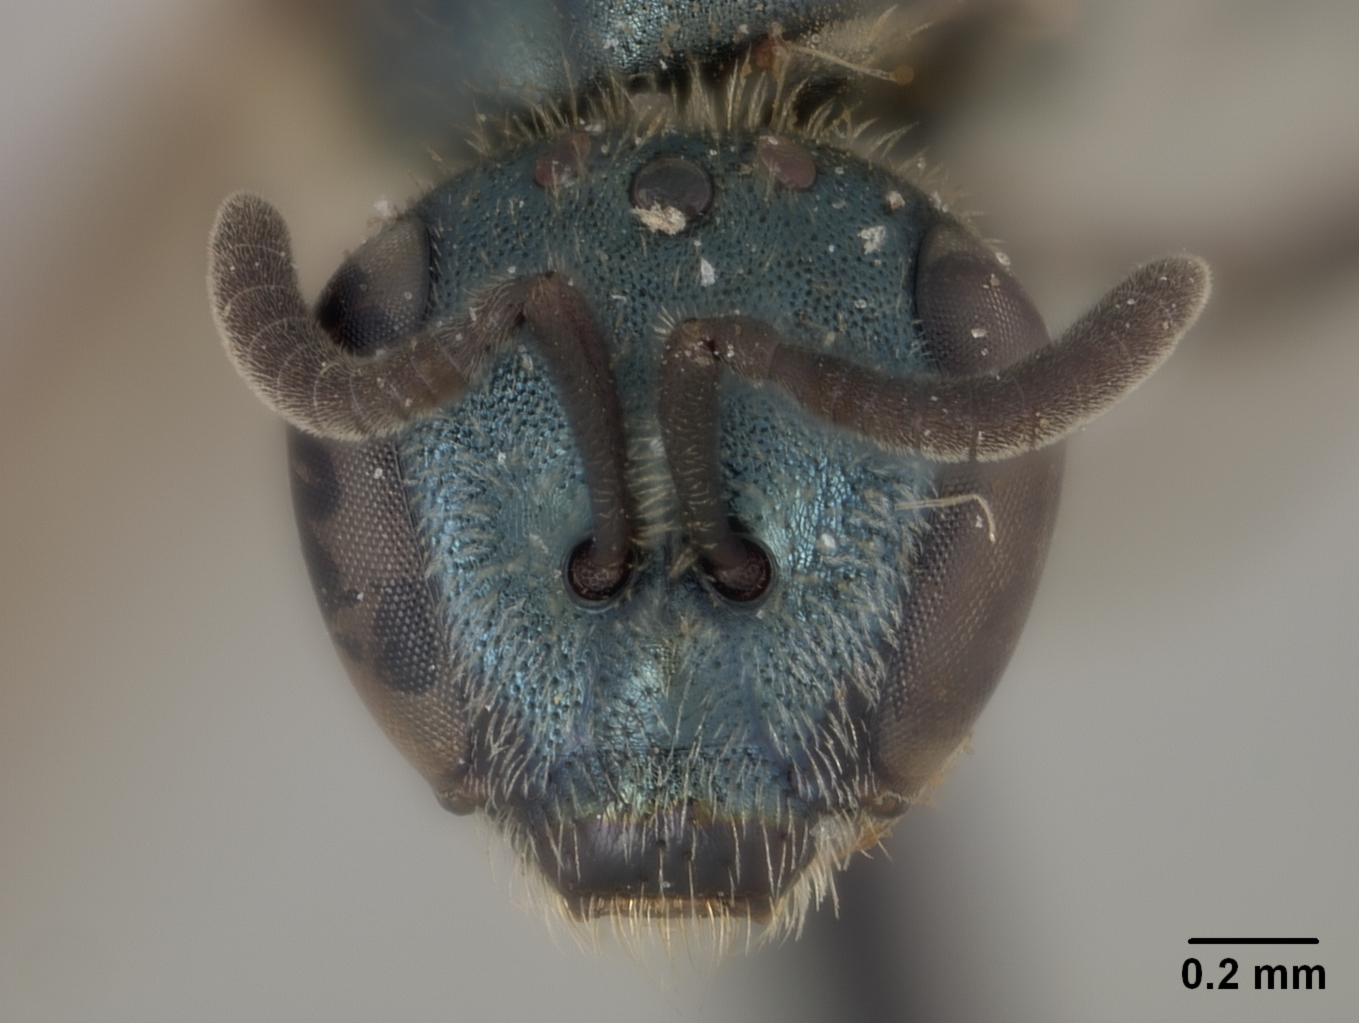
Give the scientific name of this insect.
Halictus plumbeus
